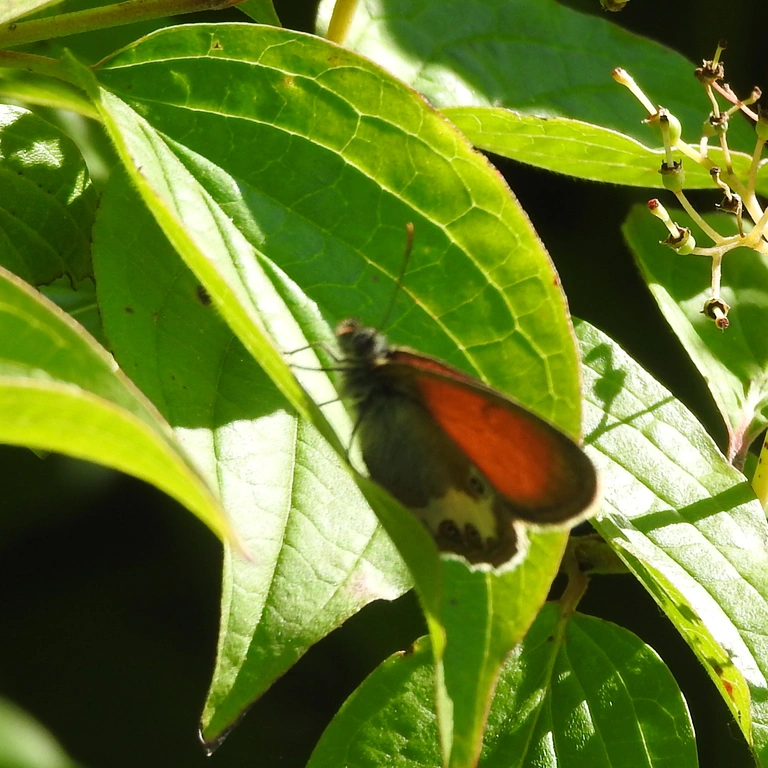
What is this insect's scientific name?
Coenonympha arcania
